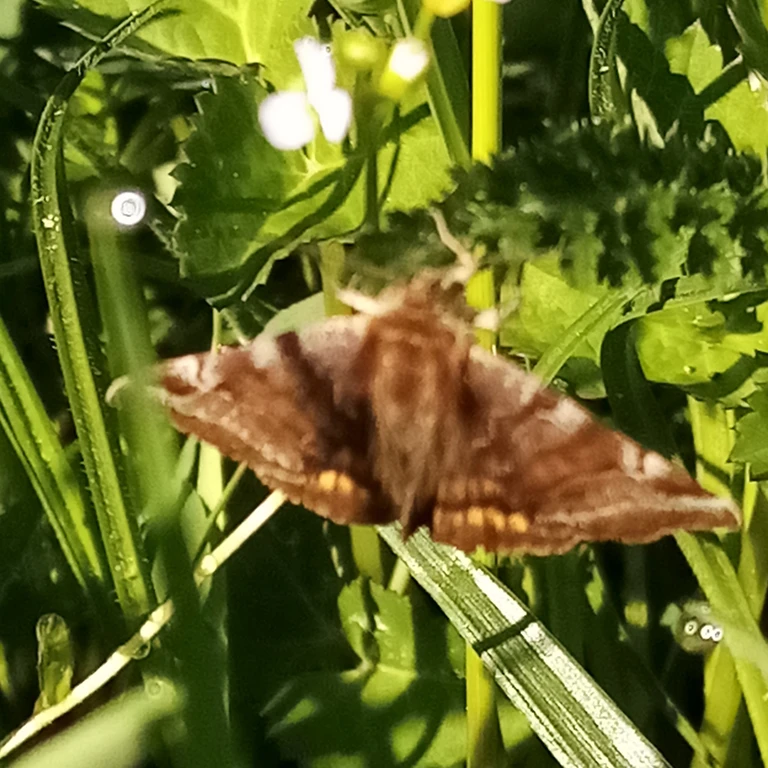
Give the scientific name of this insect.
Euclidia glyphica
